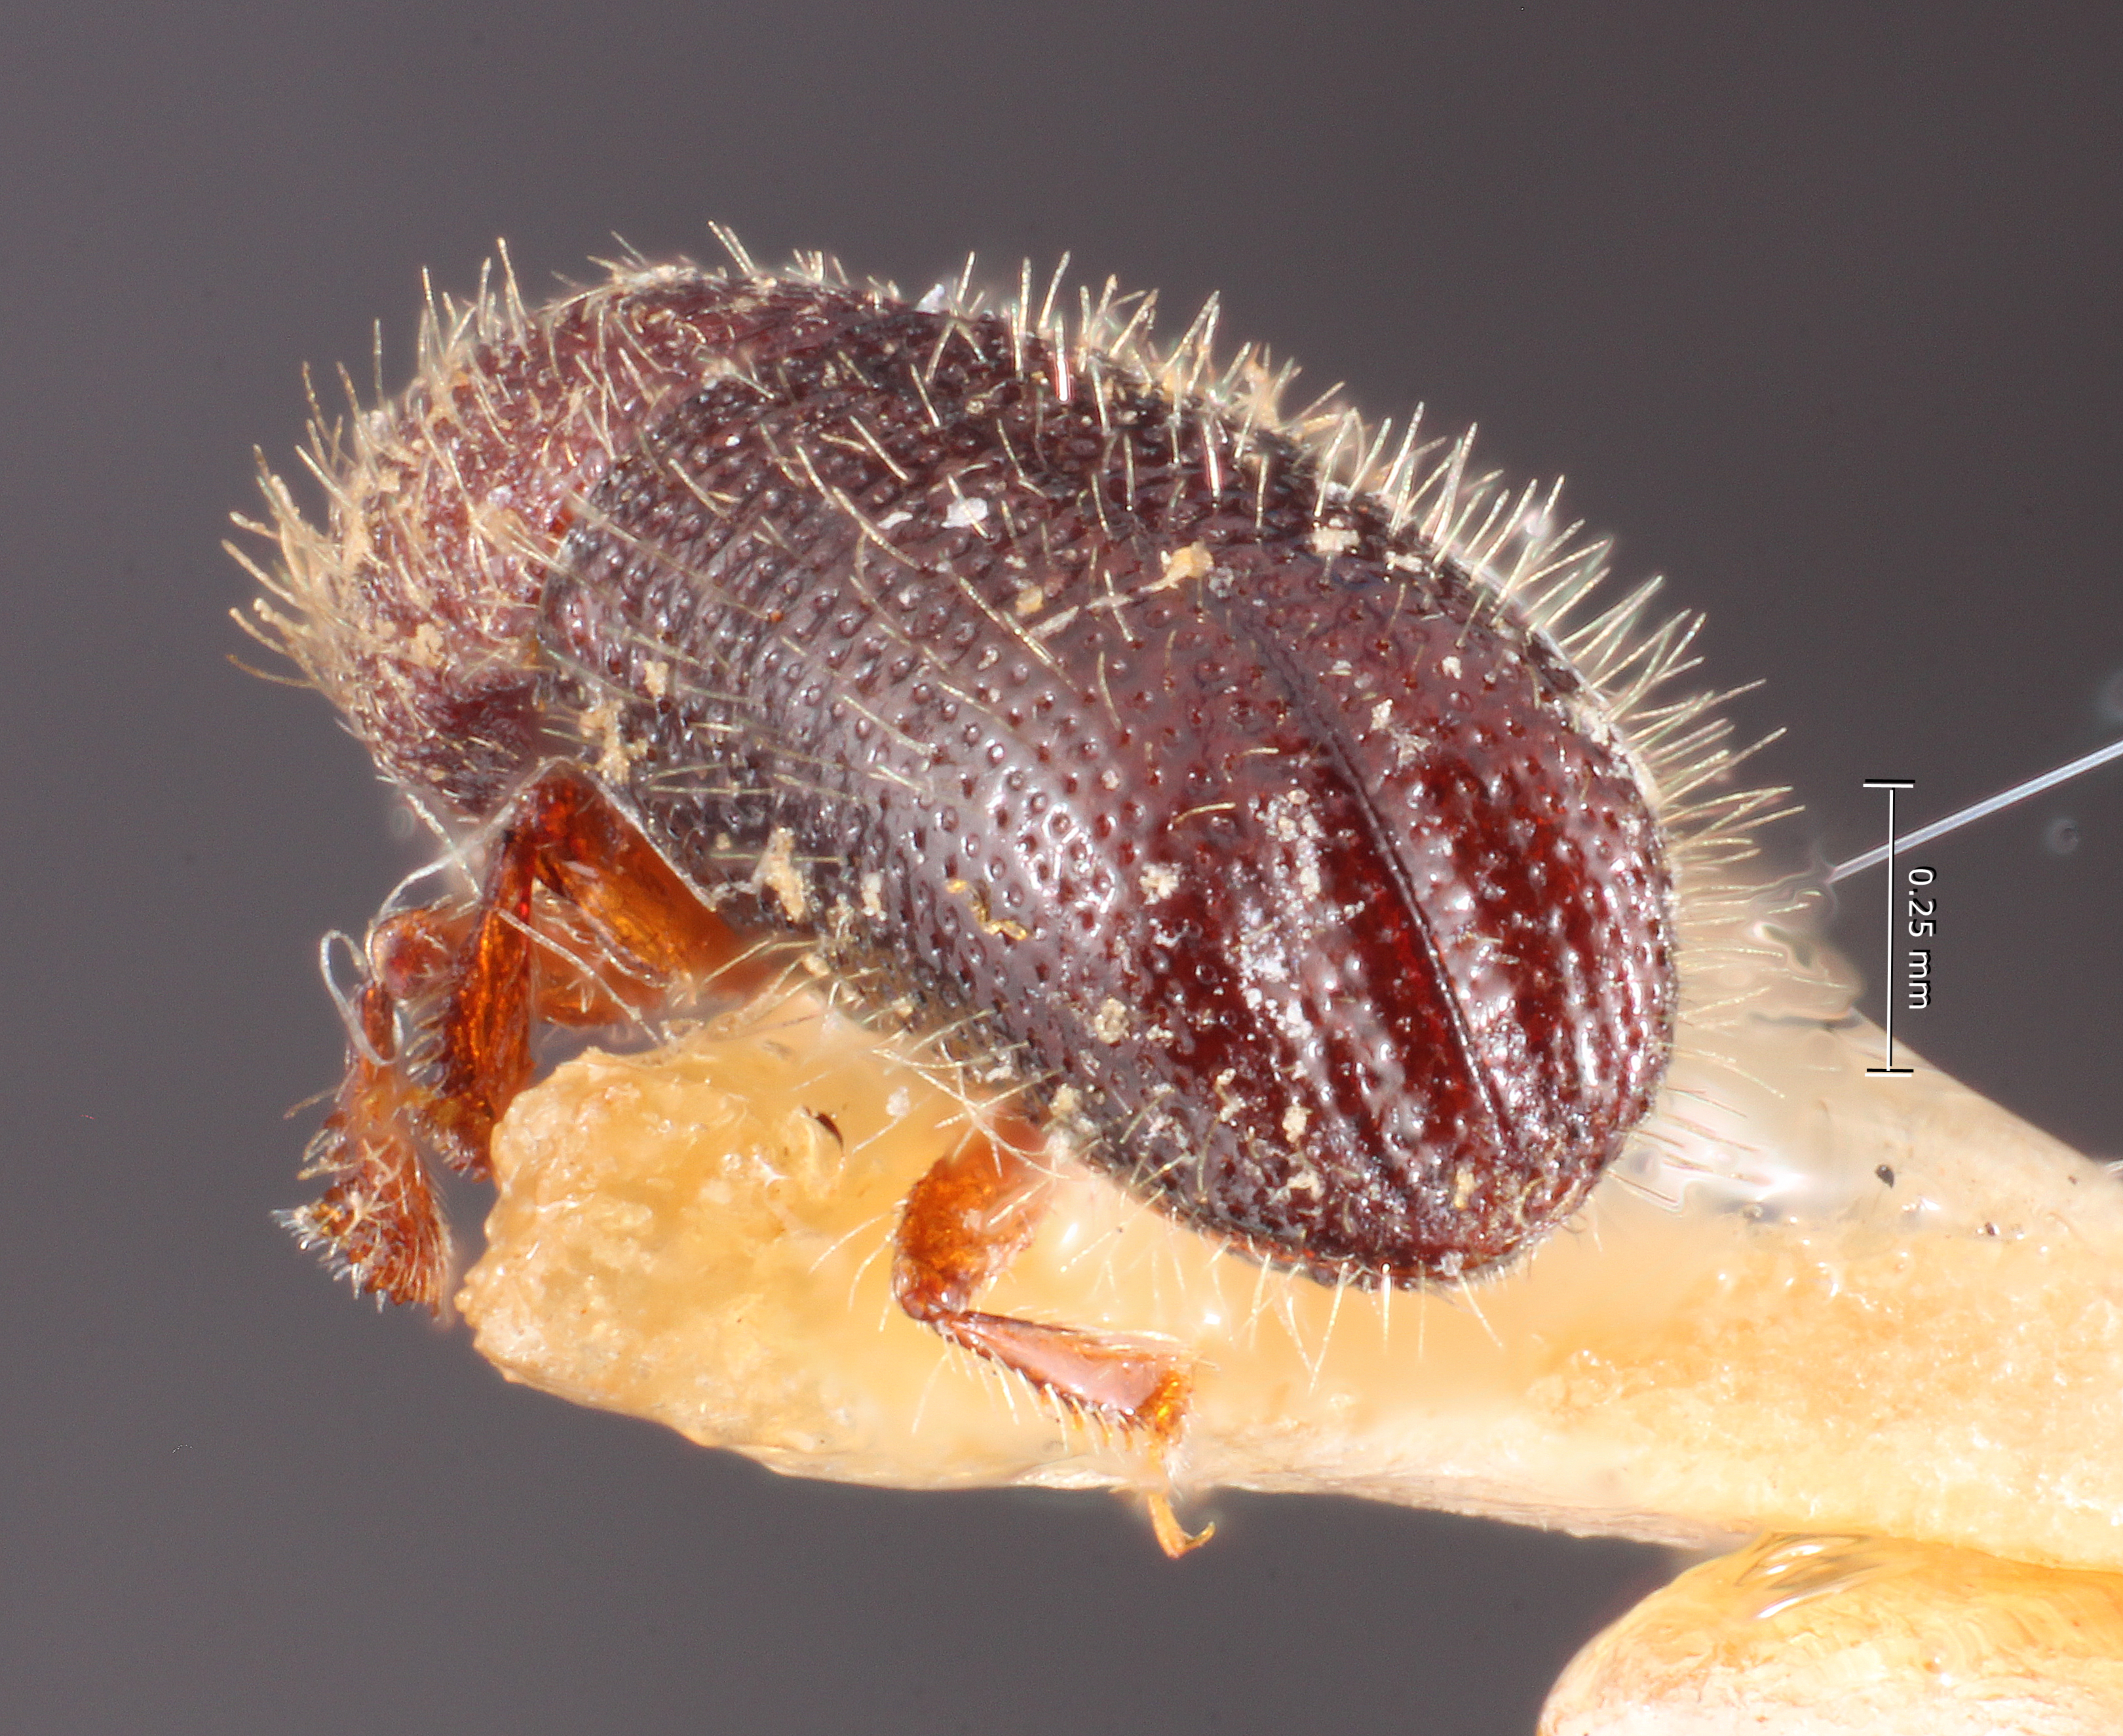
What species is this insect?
Xylocleptes punctatus
